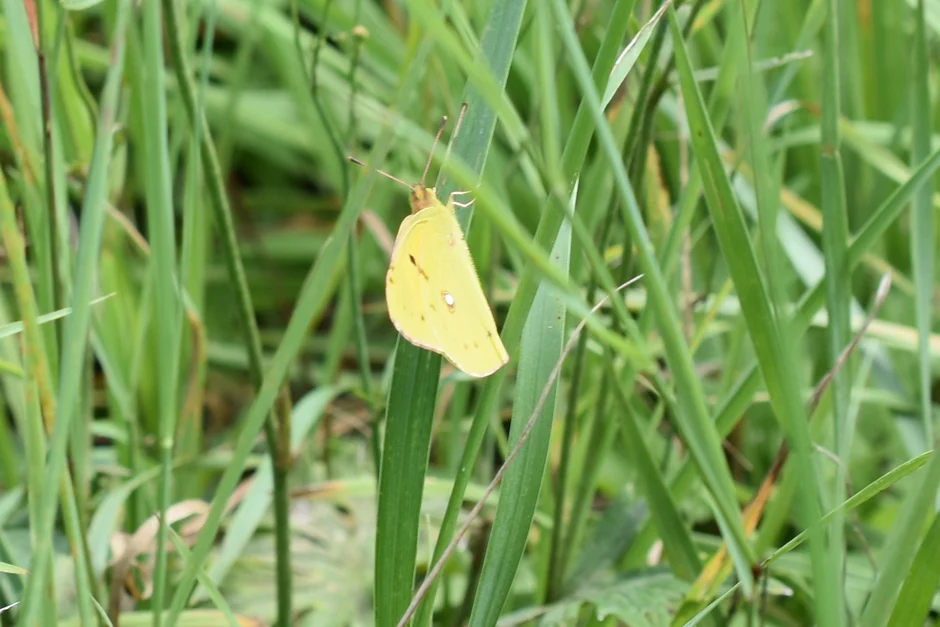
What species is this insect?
Colias croceus
